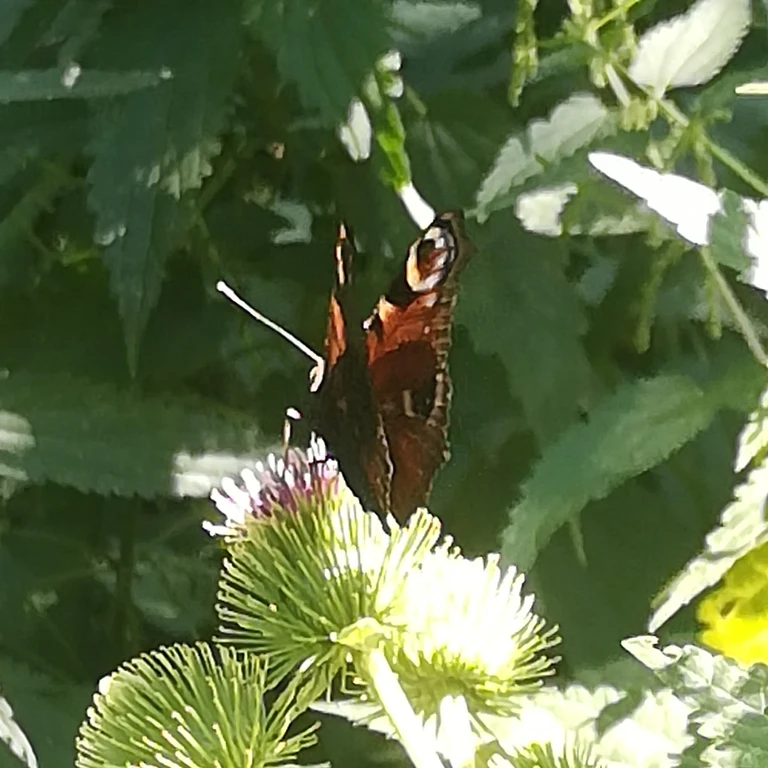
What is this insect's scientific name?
Aglais io
